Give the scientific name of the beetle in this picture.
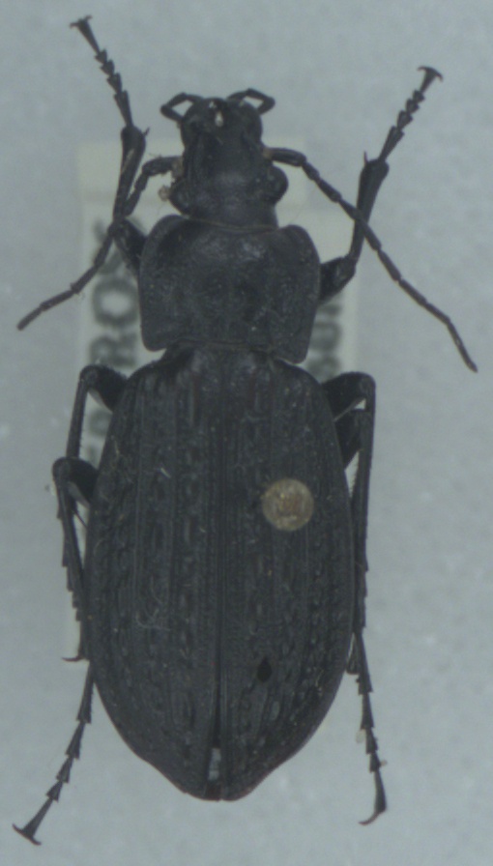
Carabus granulatus
